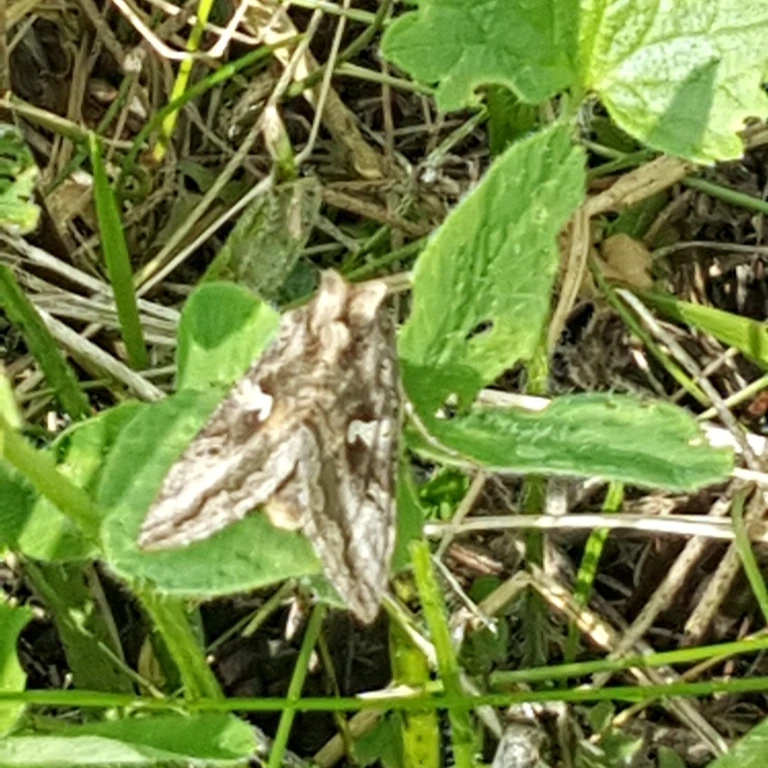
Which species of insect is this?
Autographa gamma
